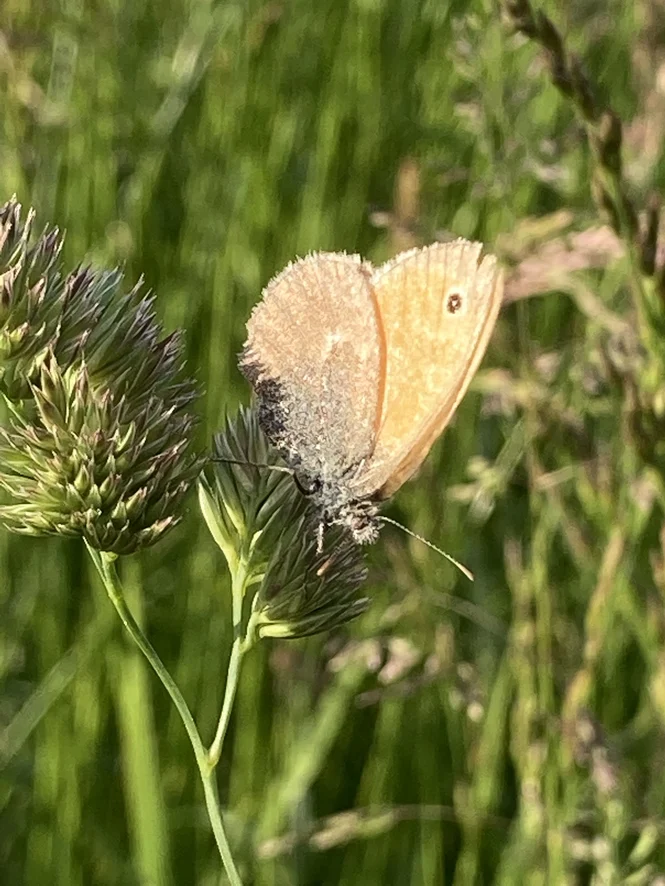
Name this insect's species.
Coenonympha pamphilus
